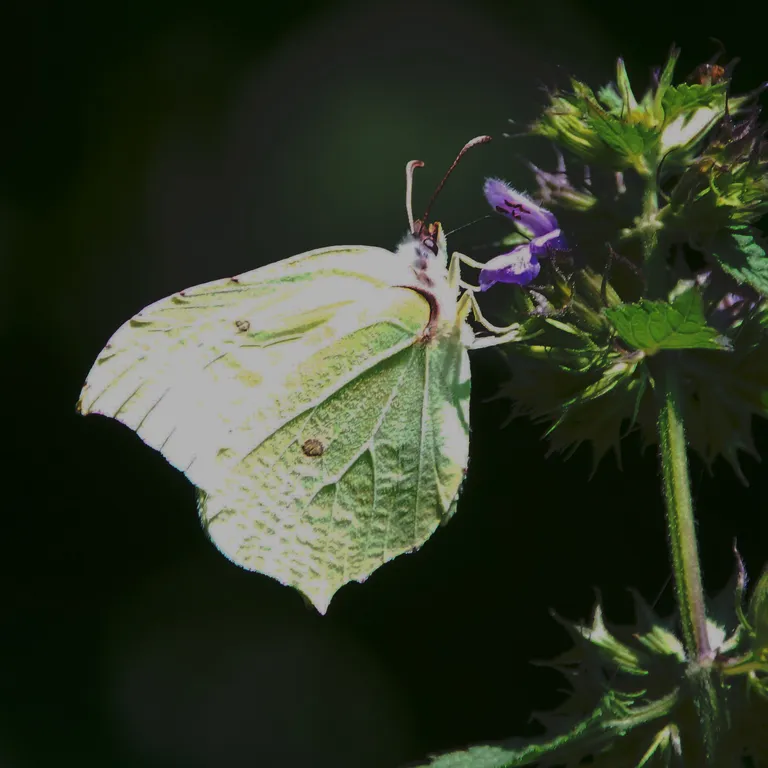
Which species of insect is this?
Gonepteryx rhamni
